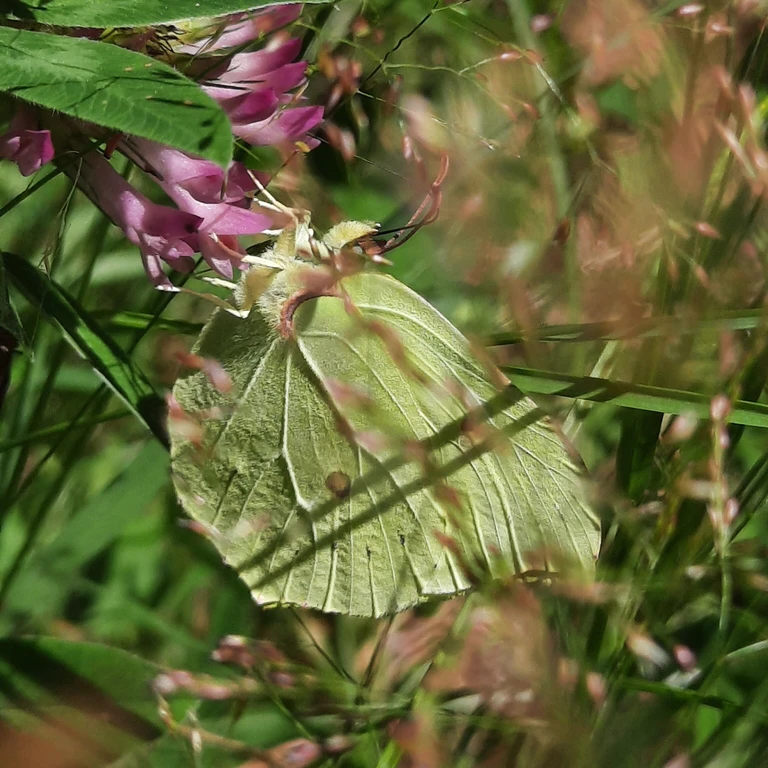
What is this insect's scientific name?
Gonepteryx rhamni
